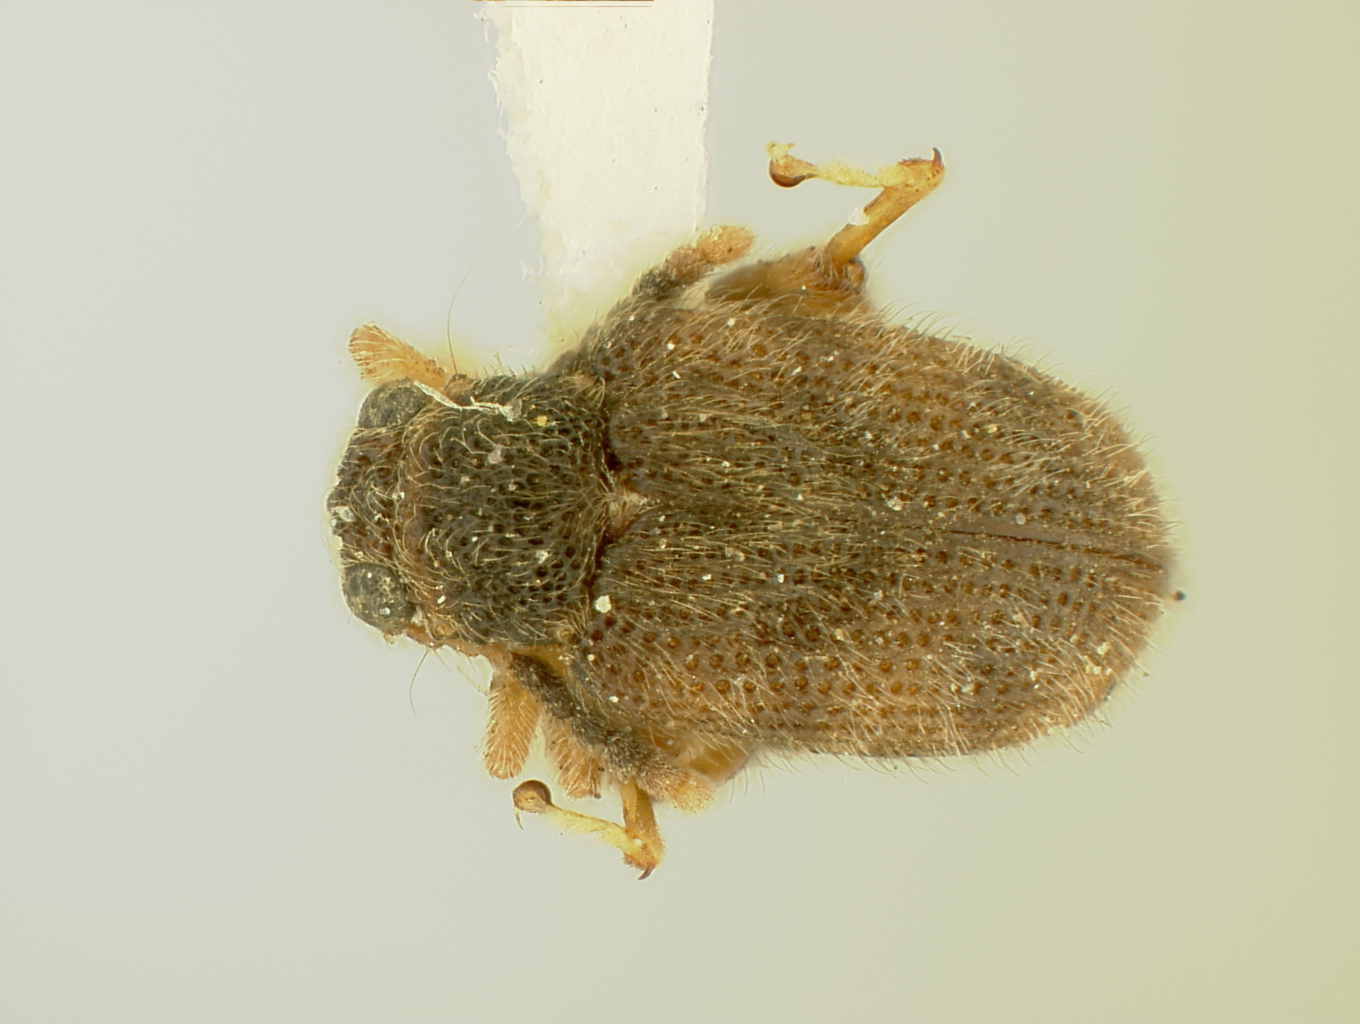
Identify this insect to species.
Distigmoptera capillosa
